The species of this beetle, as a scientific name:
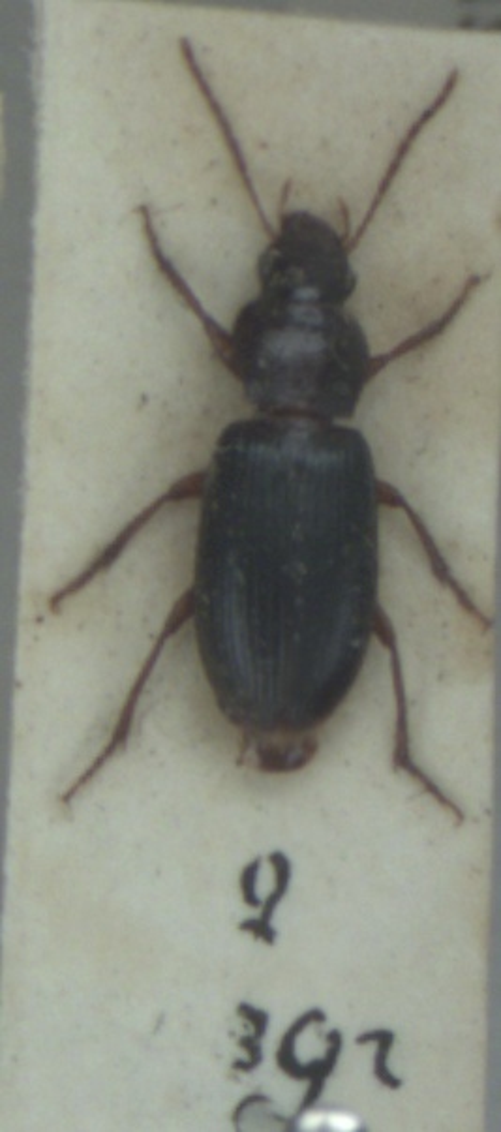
Ophonus rupicola
